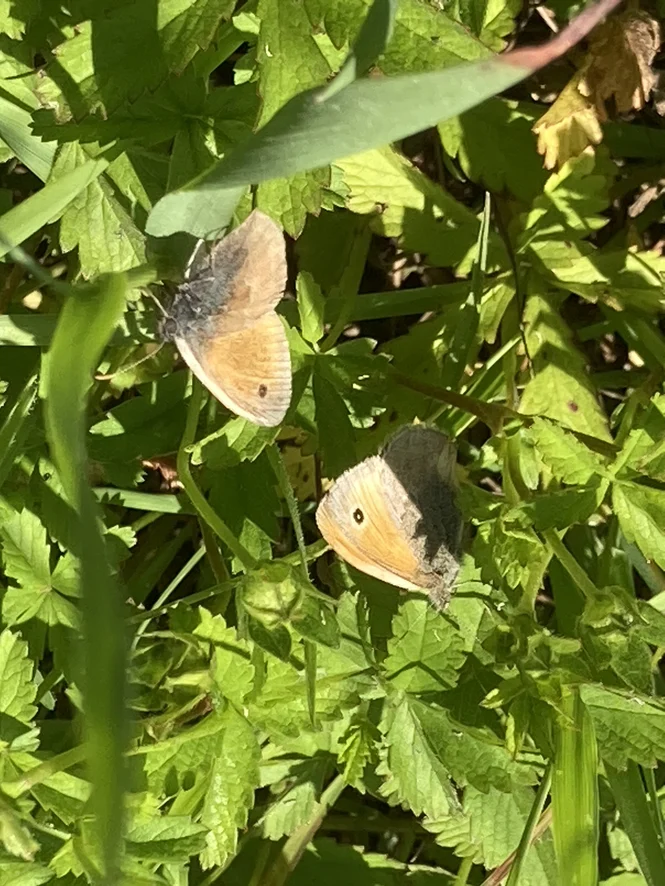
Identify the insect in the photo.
Coenonympha pamphilus
